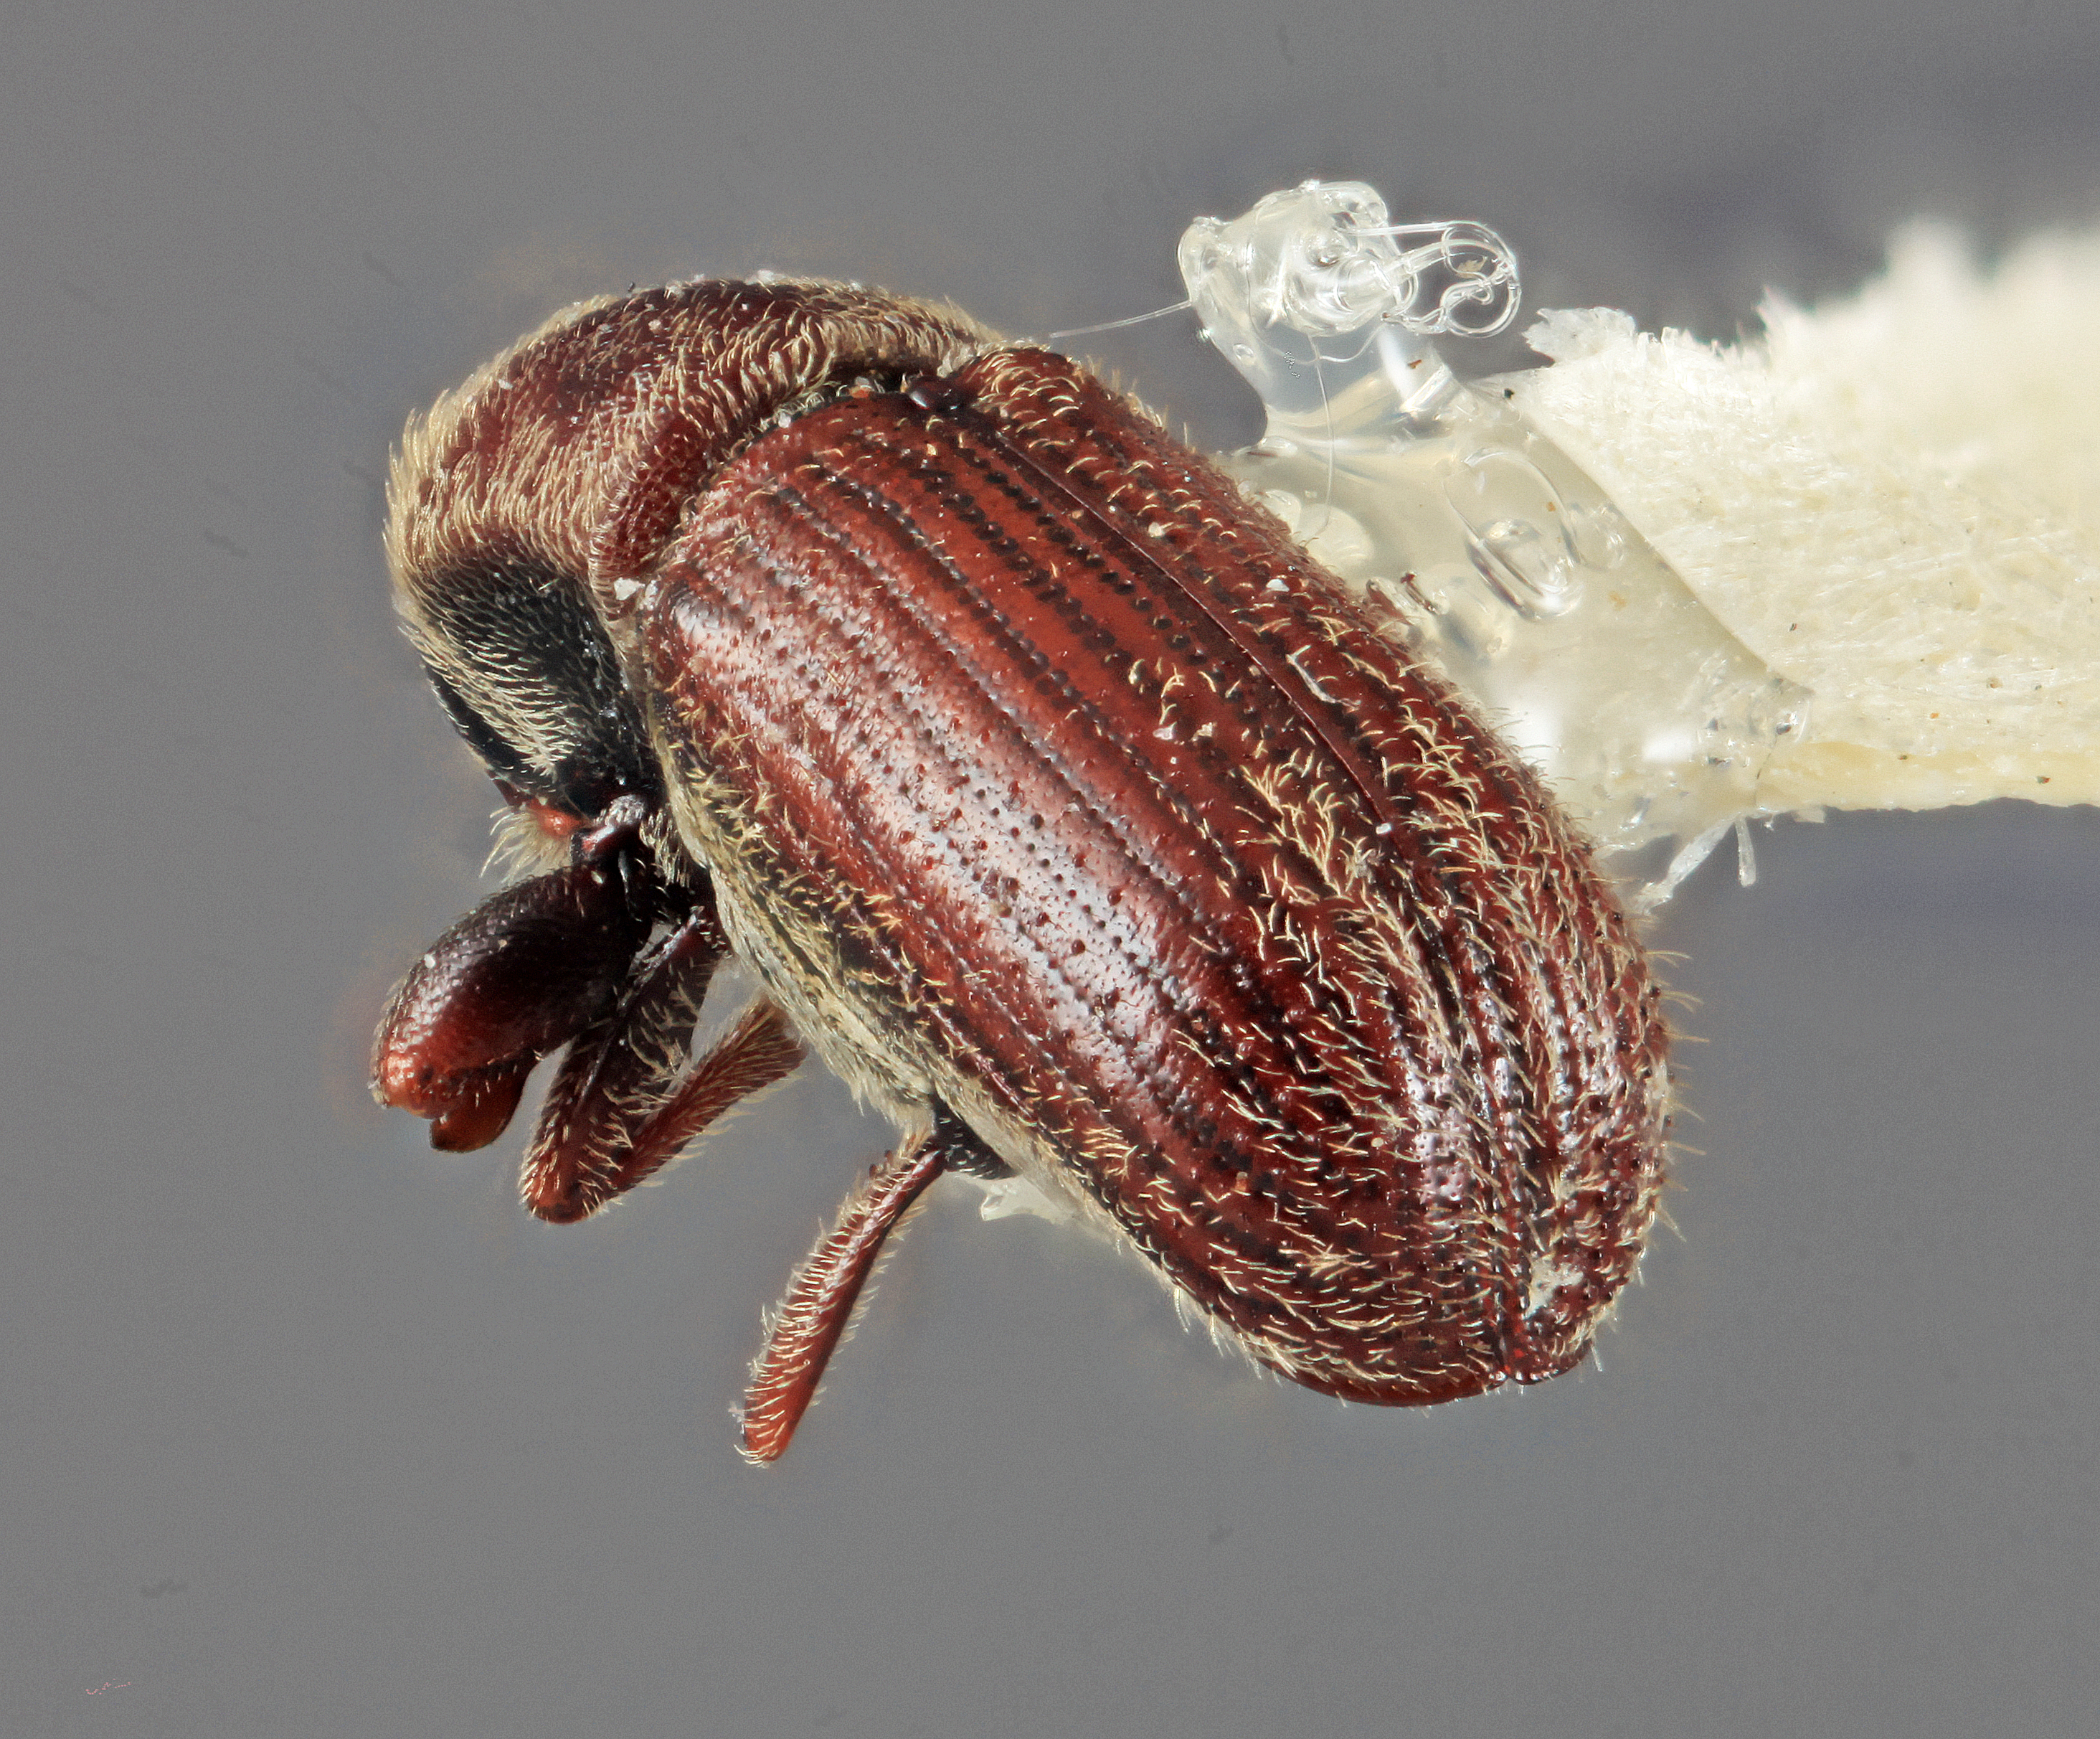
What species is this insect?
Cnesinus cornutus
